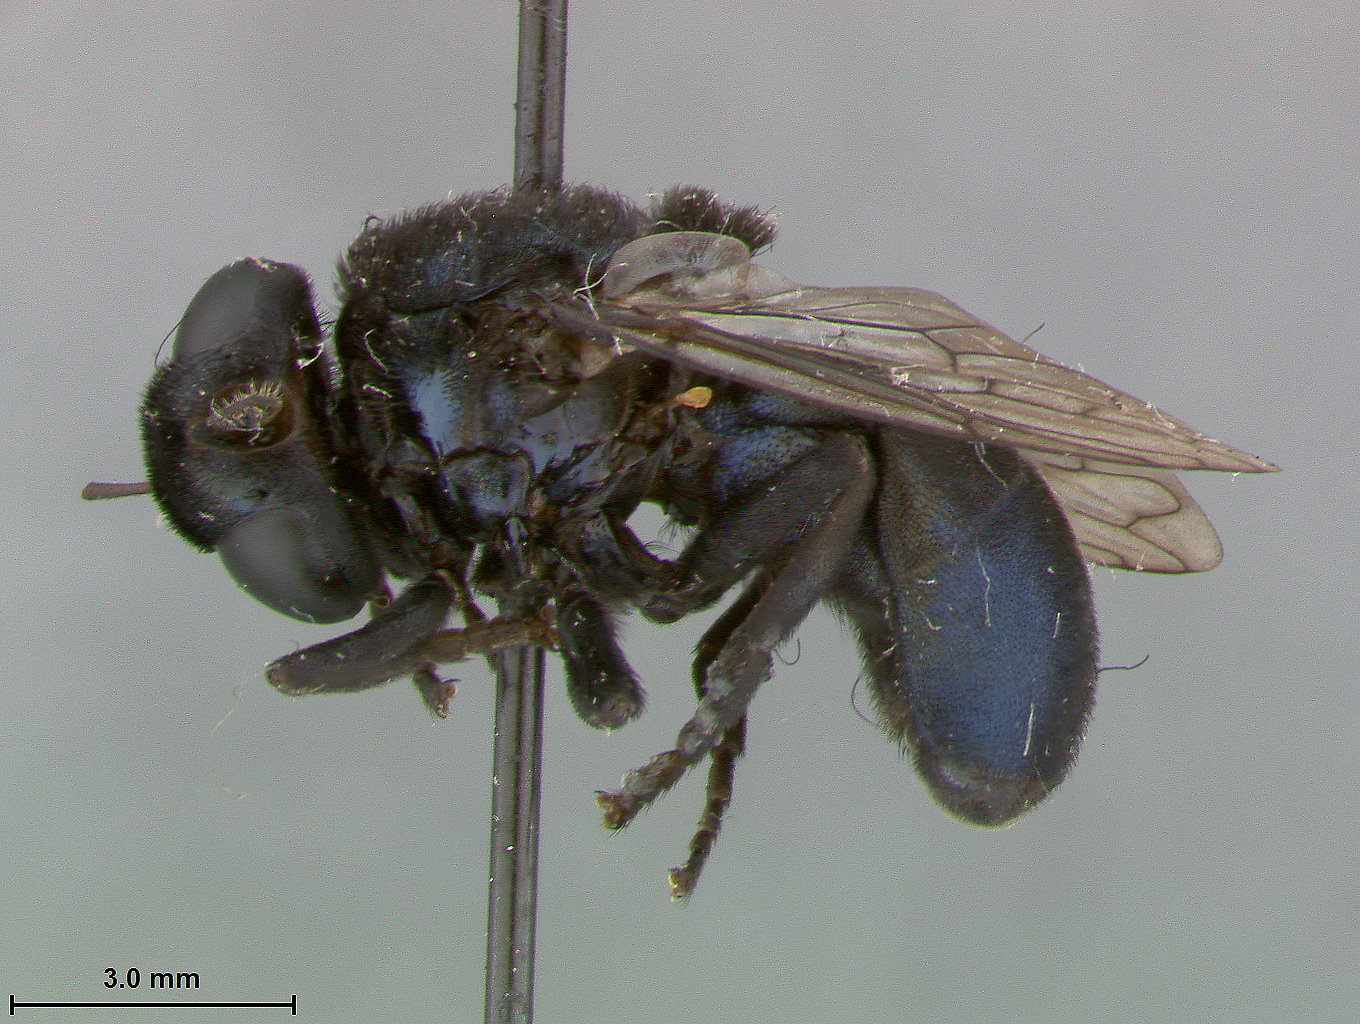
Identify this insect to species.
Microdon newcomeri
